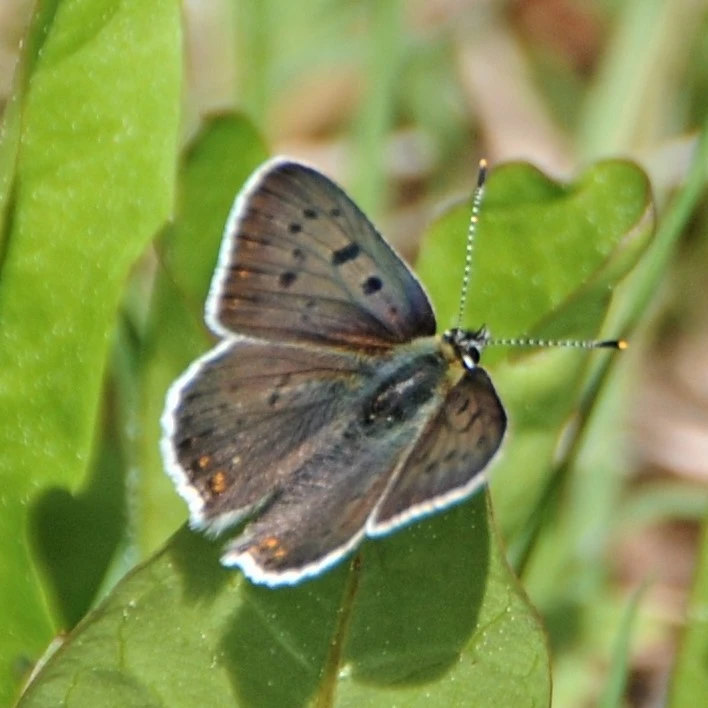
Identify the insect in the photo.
Lycaena tityrus (also Loweia tityrus)
